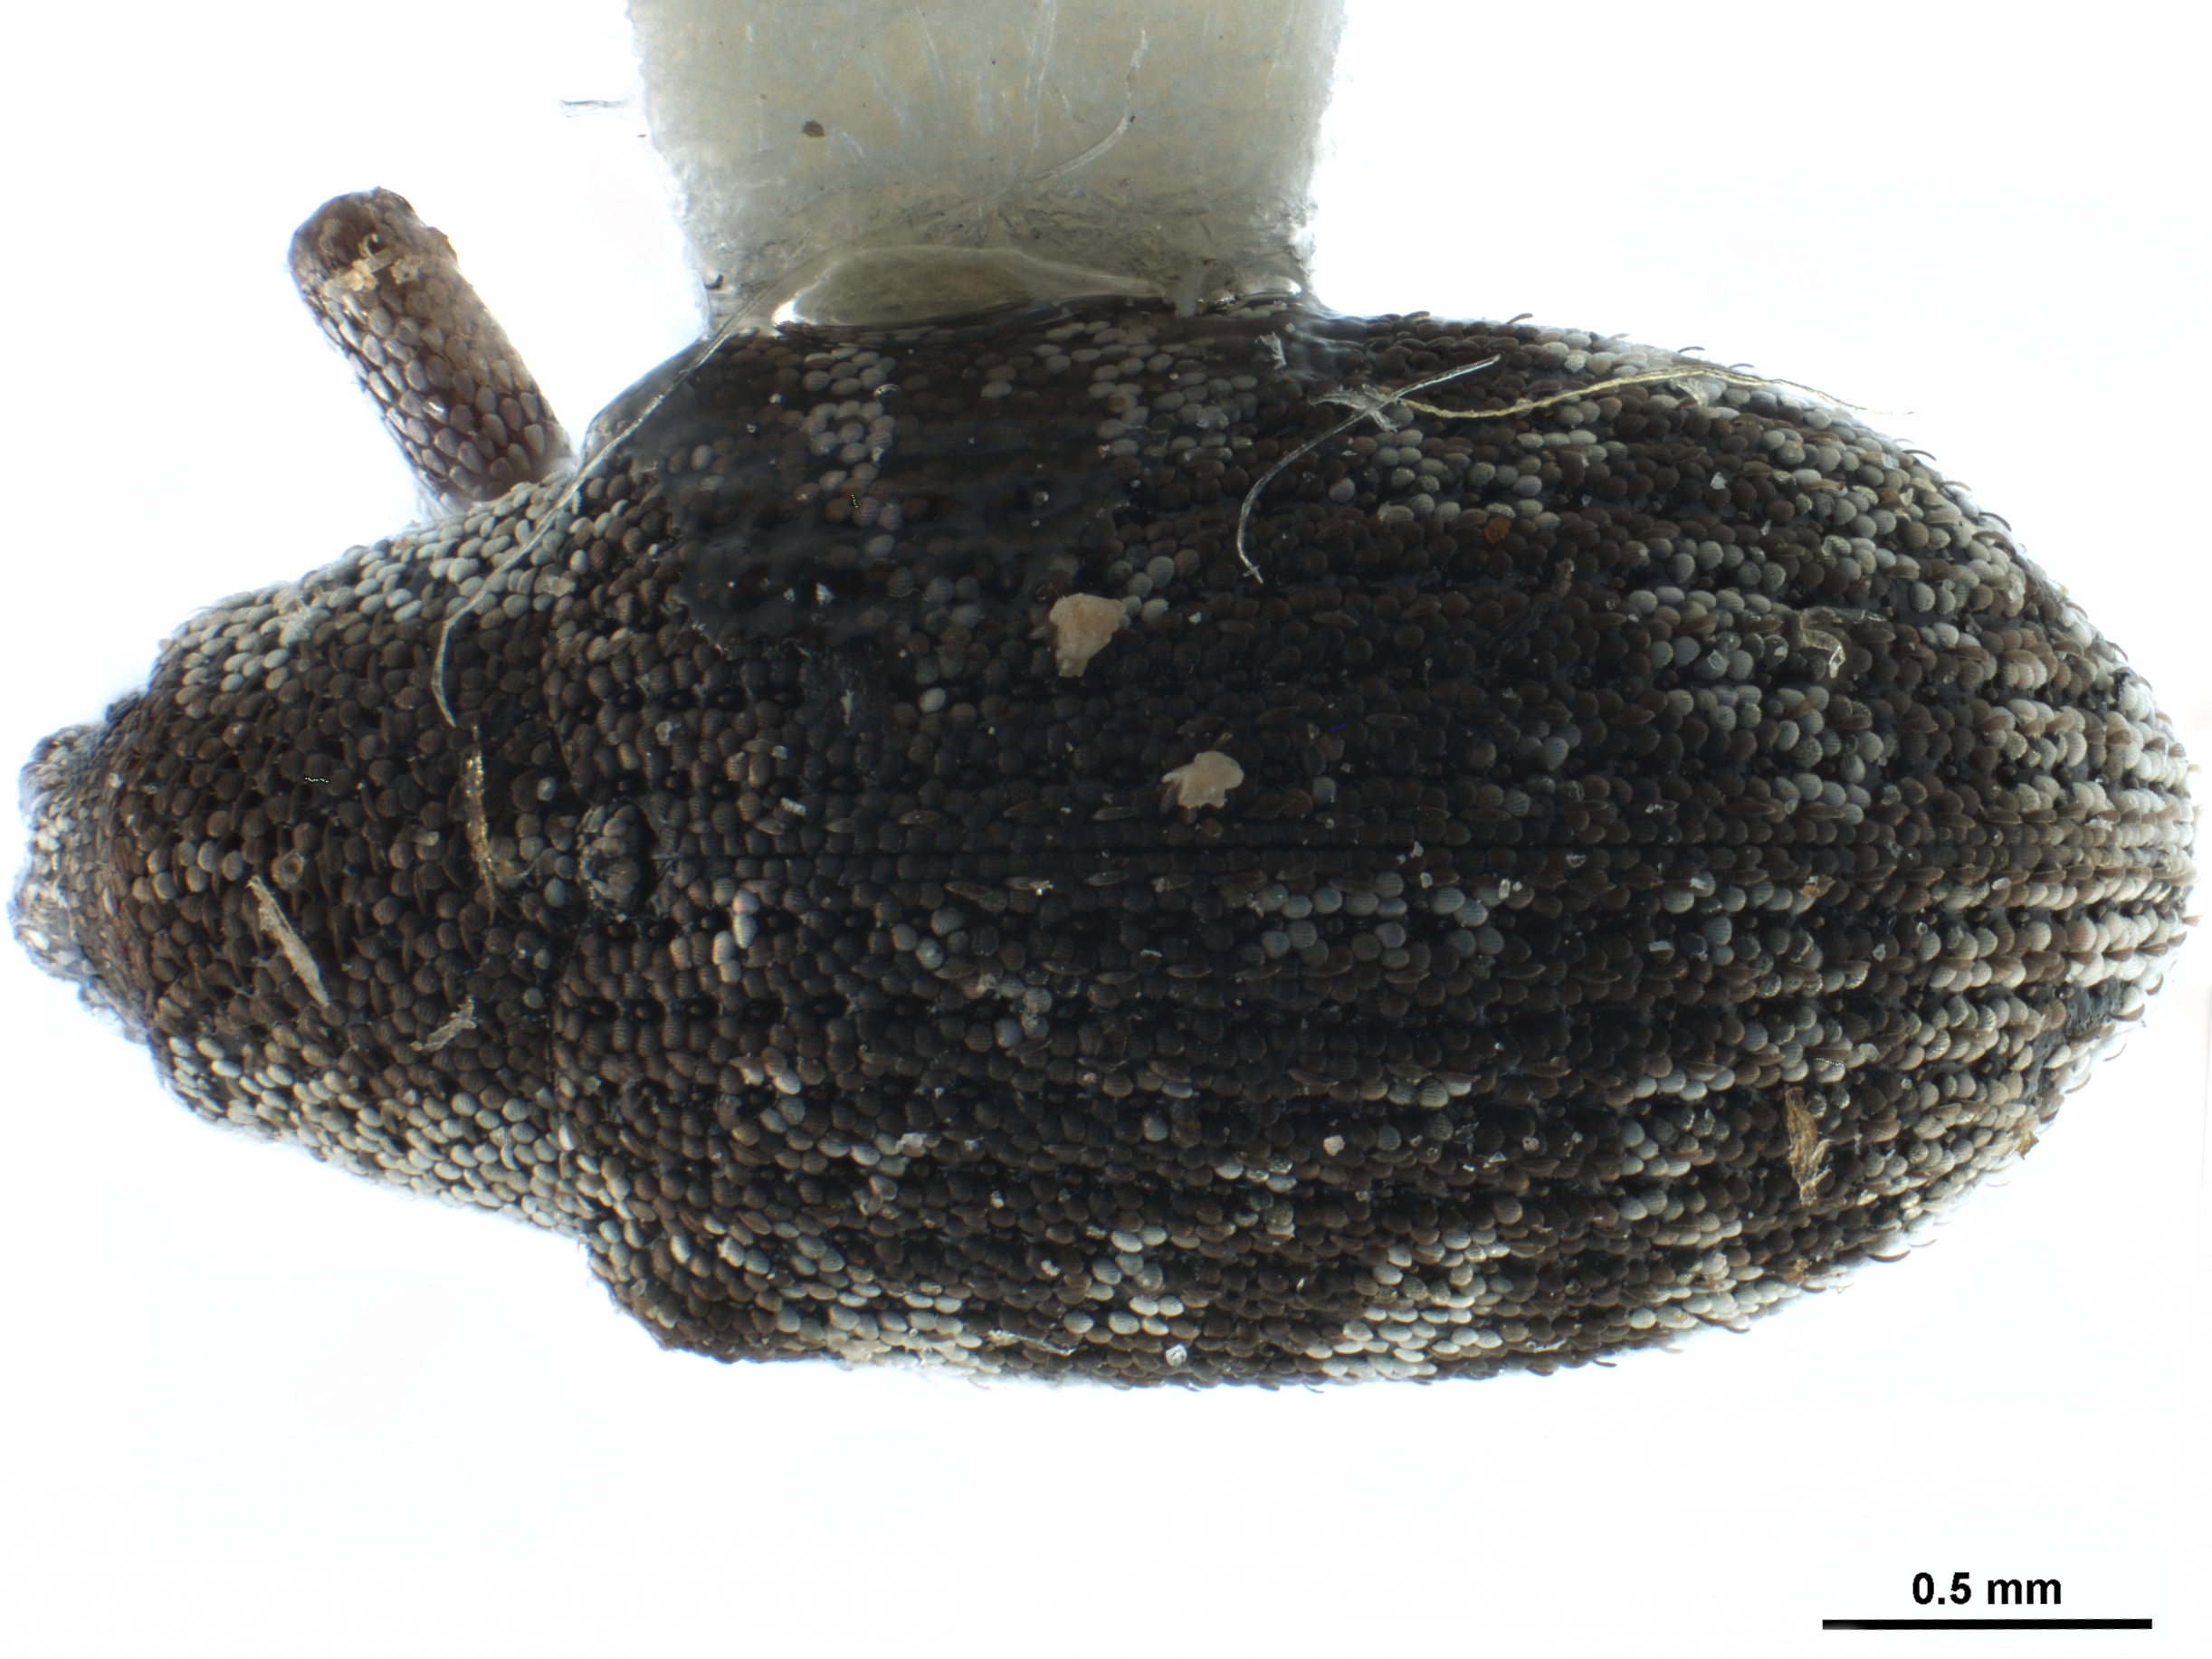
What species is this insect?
Eucoleocerus conicicollis
